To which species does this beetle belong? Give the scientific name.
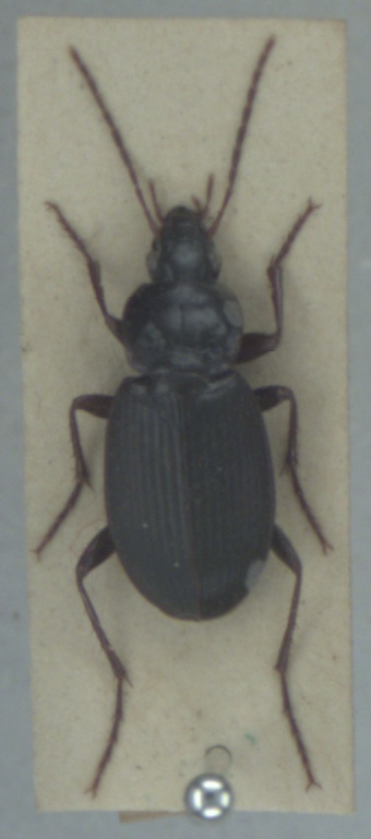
Calathus rotundicollis
